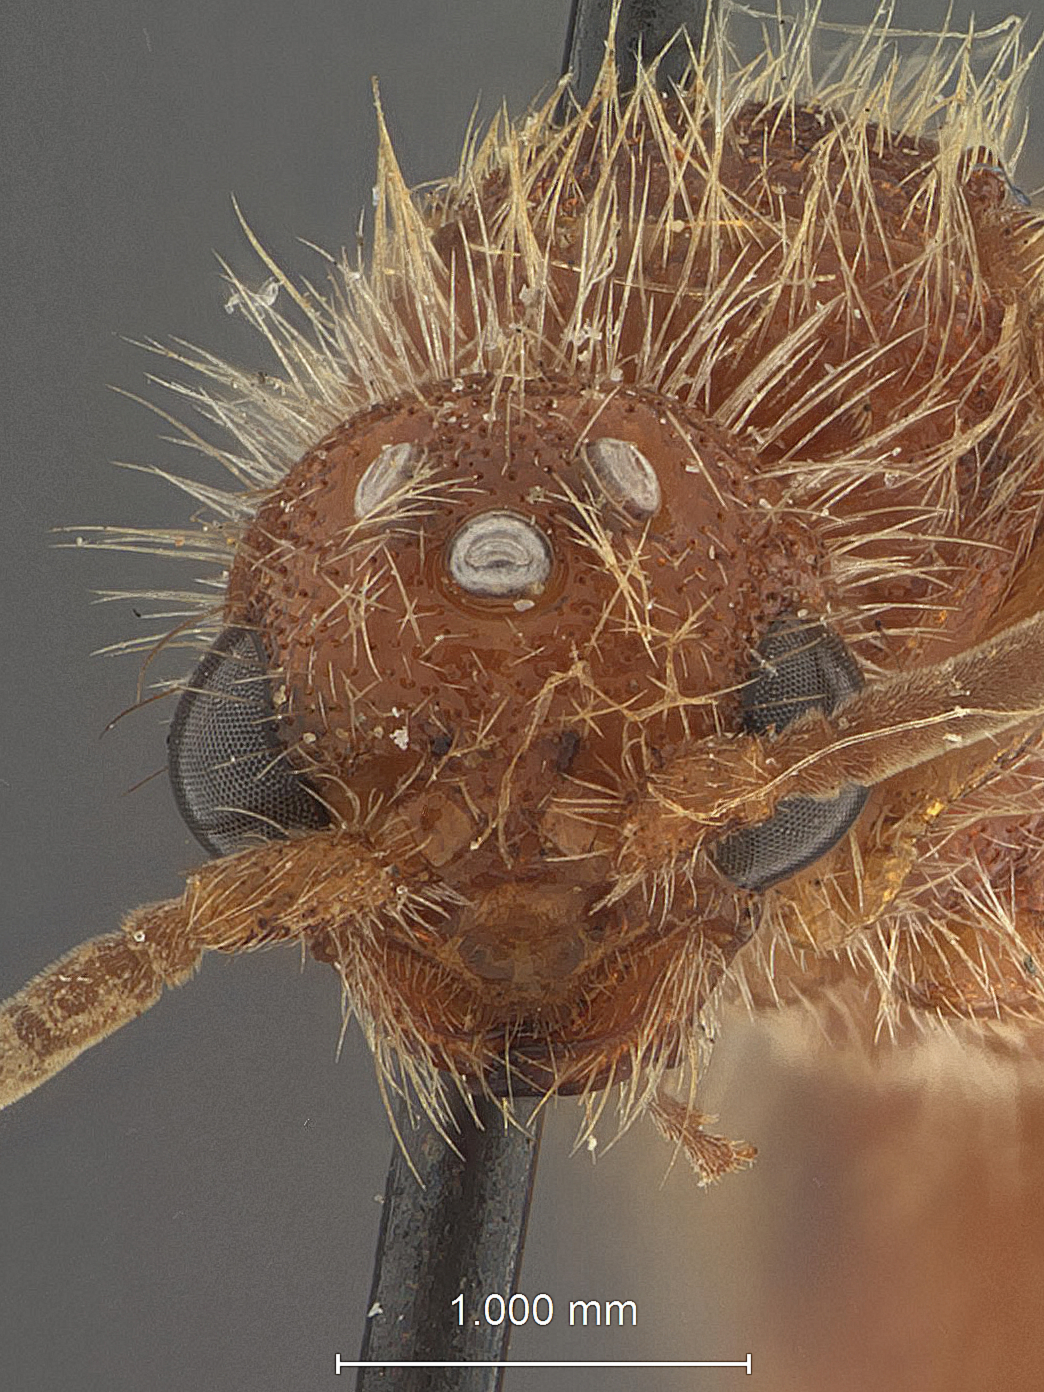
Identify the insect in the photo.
Photomorphus taeniatus
